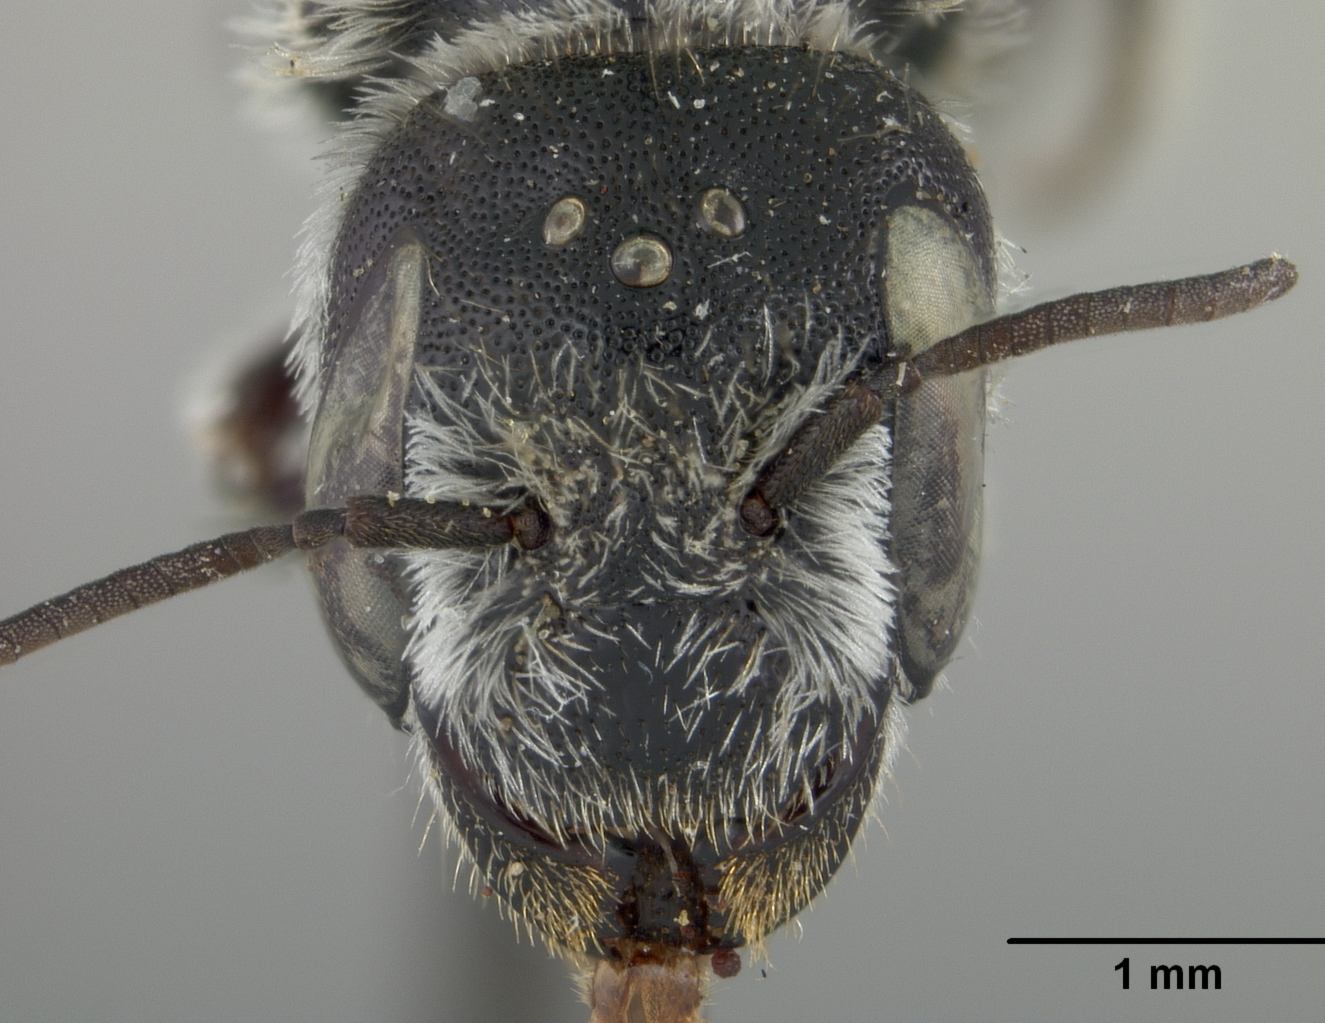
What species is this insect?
Ashmeadiella stevensi
